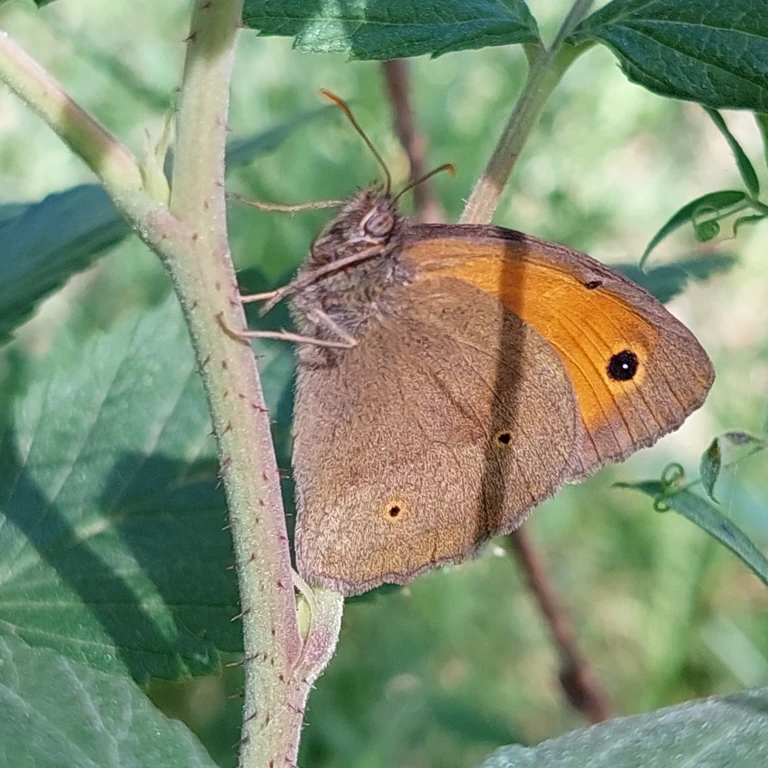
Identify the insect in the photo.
Maniola jurtina
